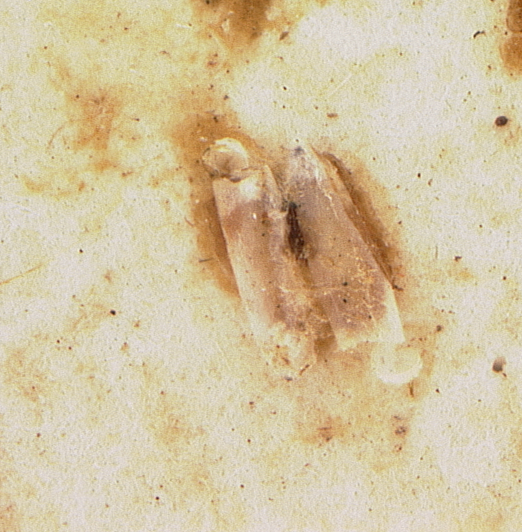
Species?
Microgaster robiniae
